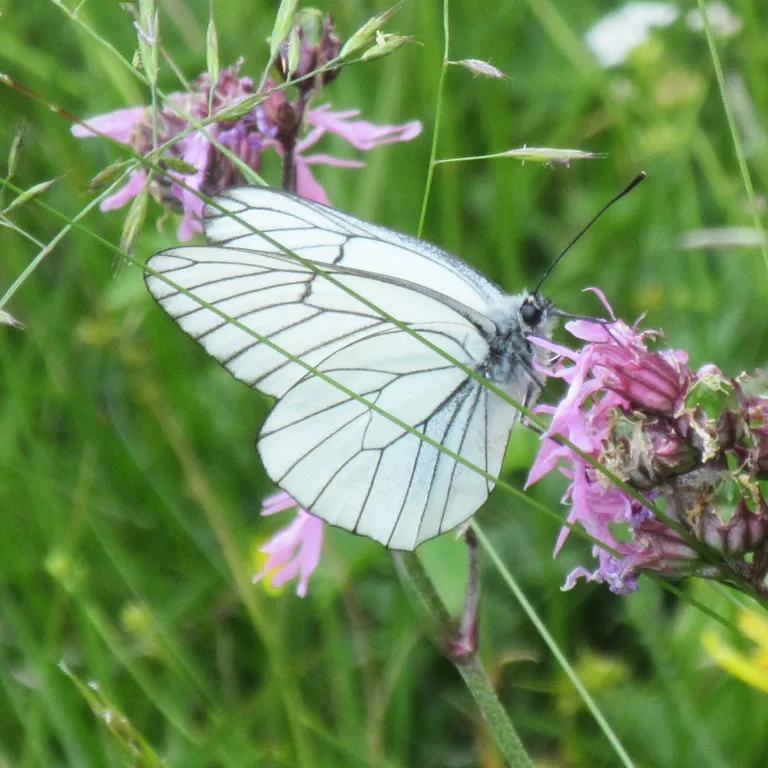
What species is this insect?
Aporia crataegi
